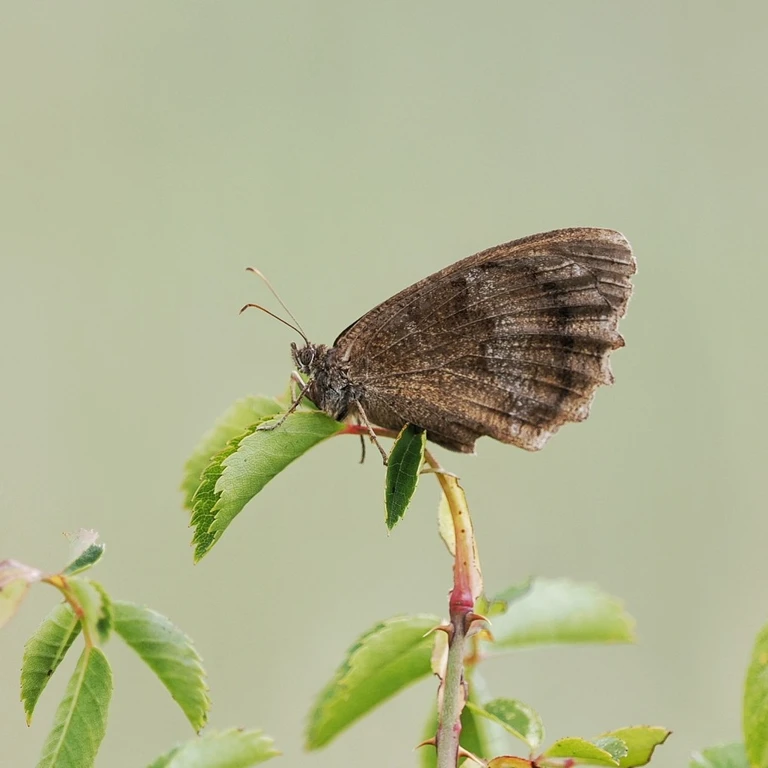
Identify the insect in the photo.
Minois dryas
